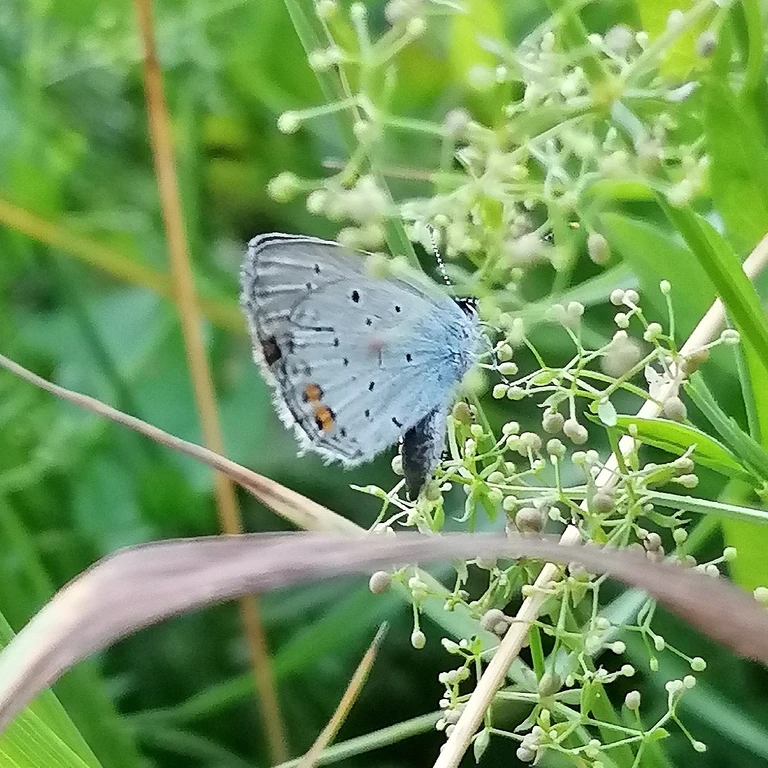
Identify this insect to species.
Cupido argiades (also Elkalyce argiades)
